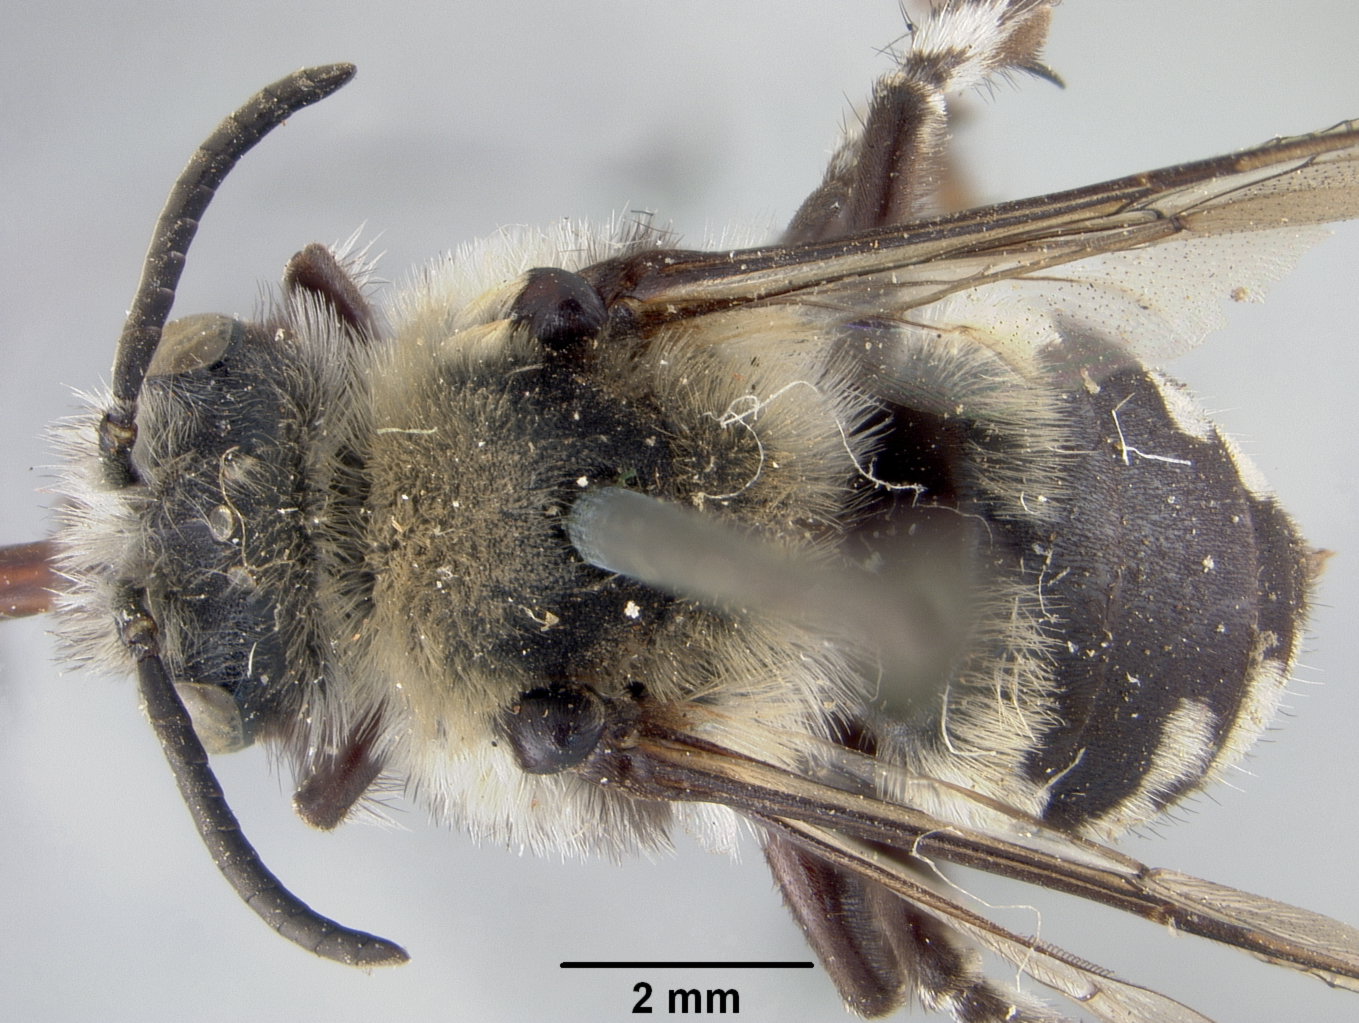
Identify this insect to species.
Bombomelecta arizonica
